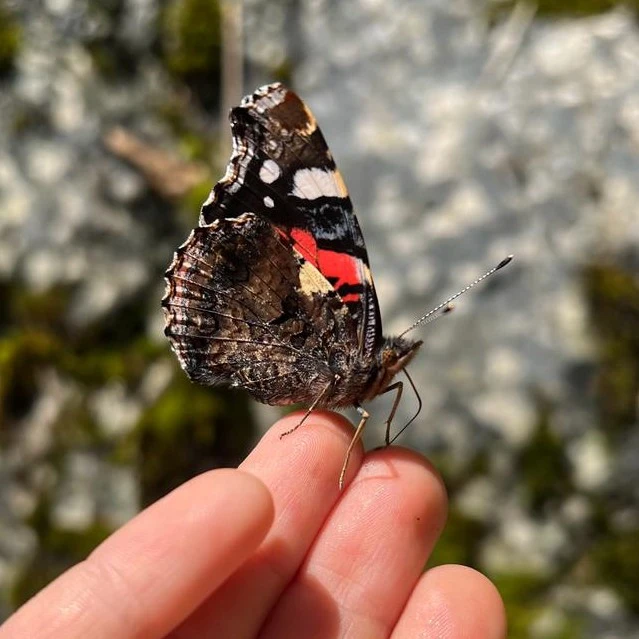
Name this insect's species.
Vanessa atalanta
